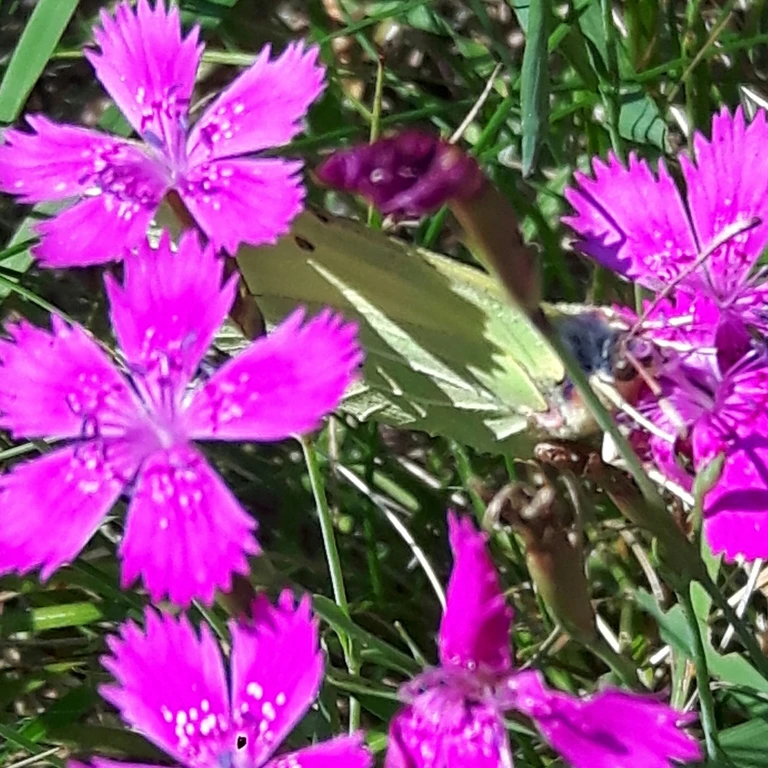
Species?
Gonepteryx rhamni
